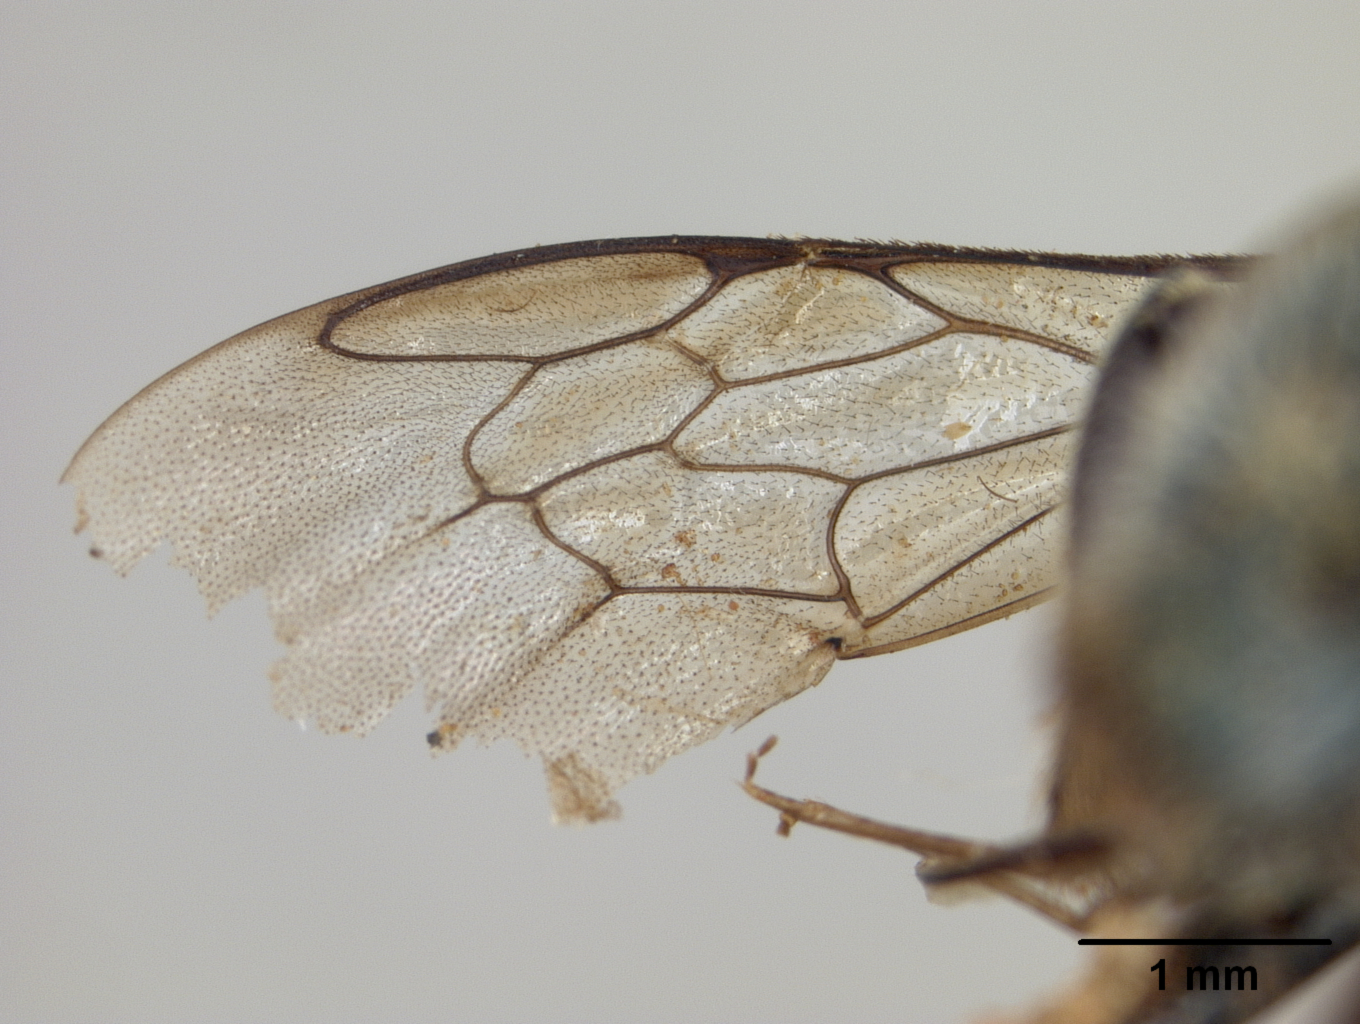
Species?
Osmia inspergens
